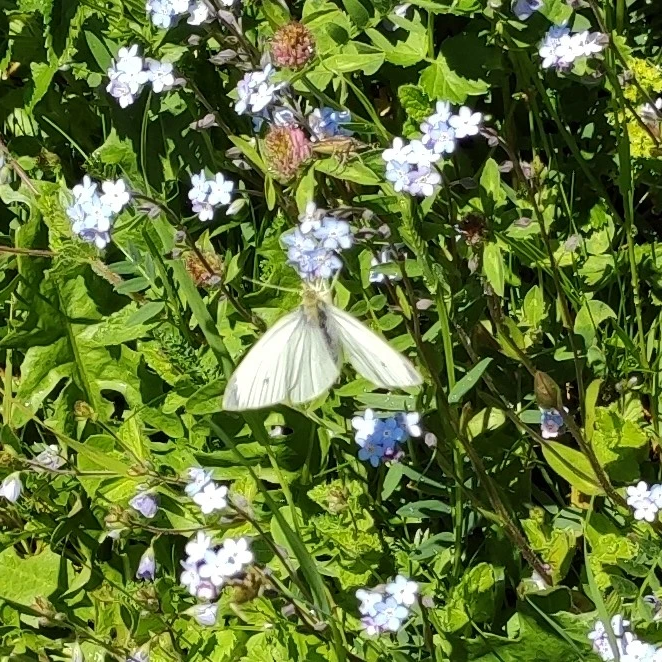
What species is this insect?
Pieris rapae
